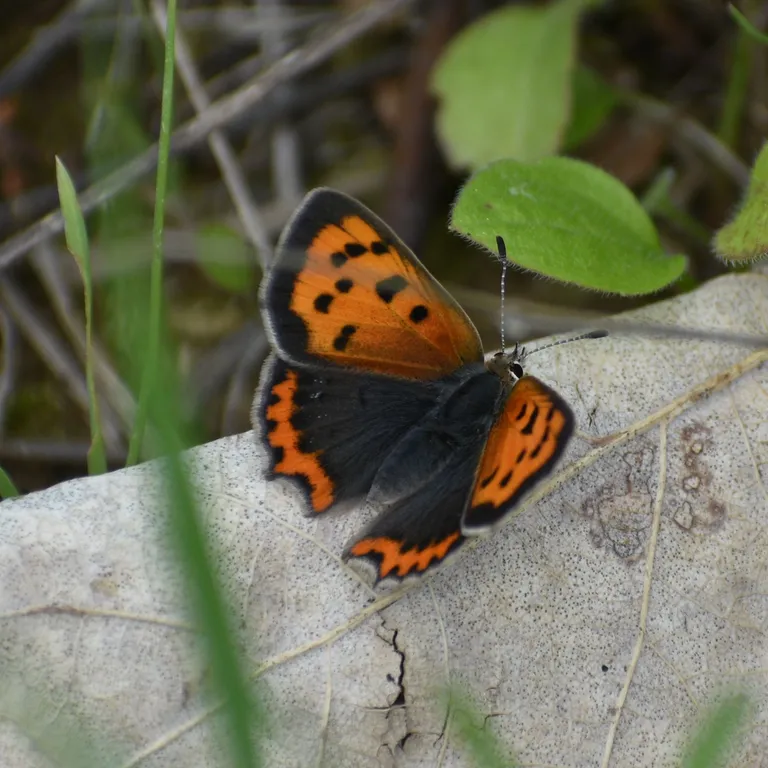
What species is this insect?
Lycaena phlaeas
